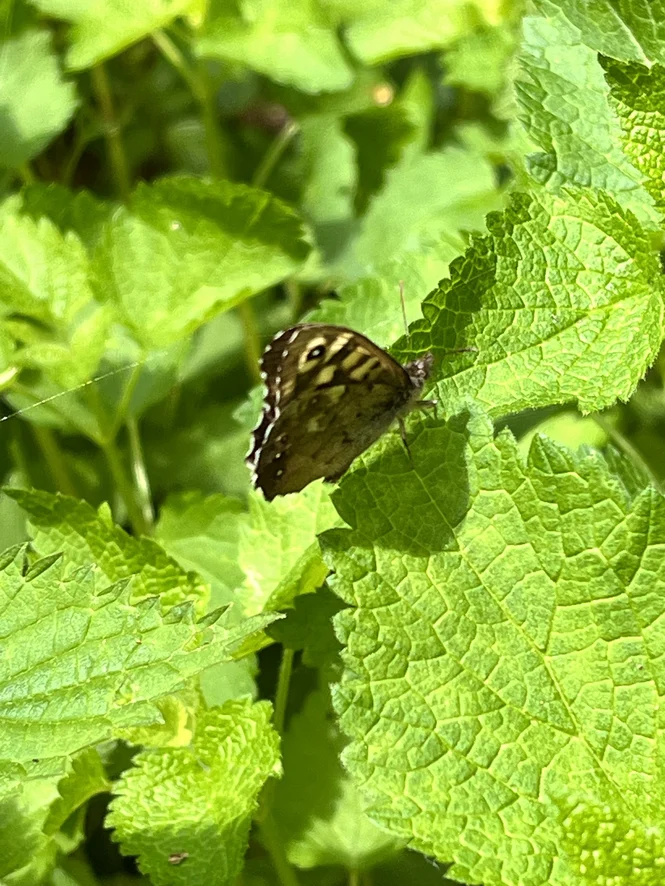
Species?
Pararge aegeria
